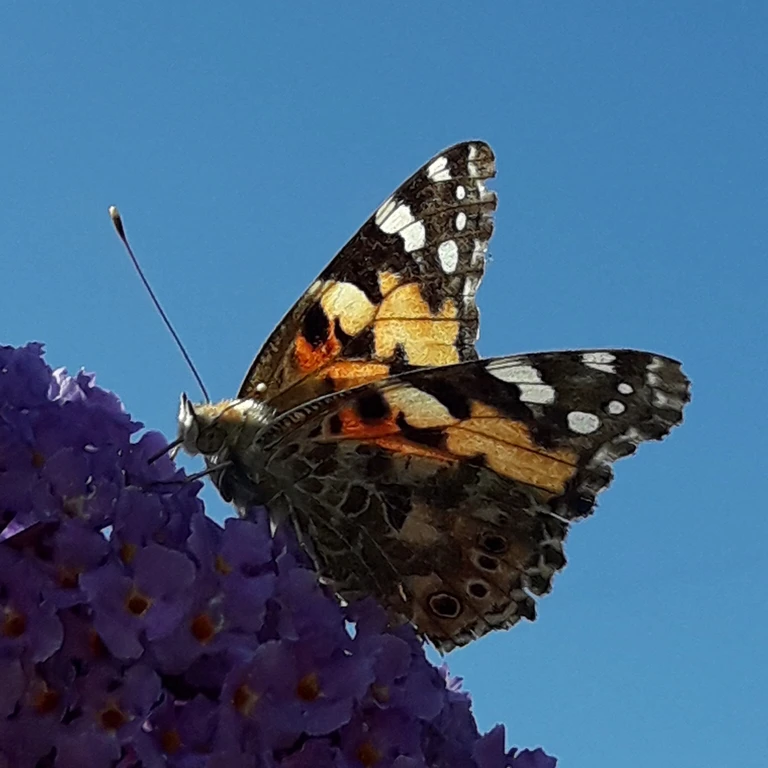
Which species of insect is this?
Vanessa cardui
